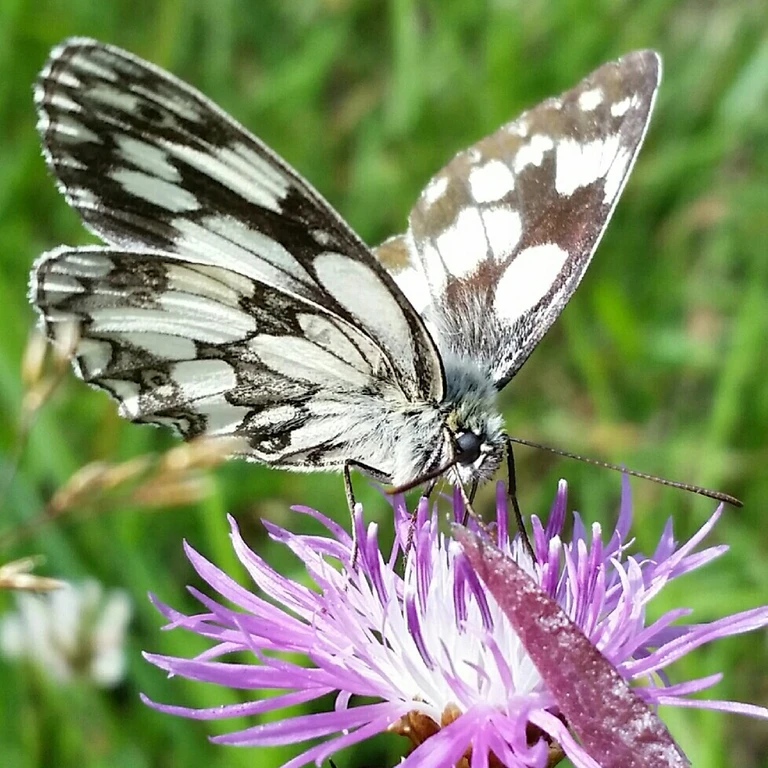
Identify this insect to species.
Melanargia galathea
